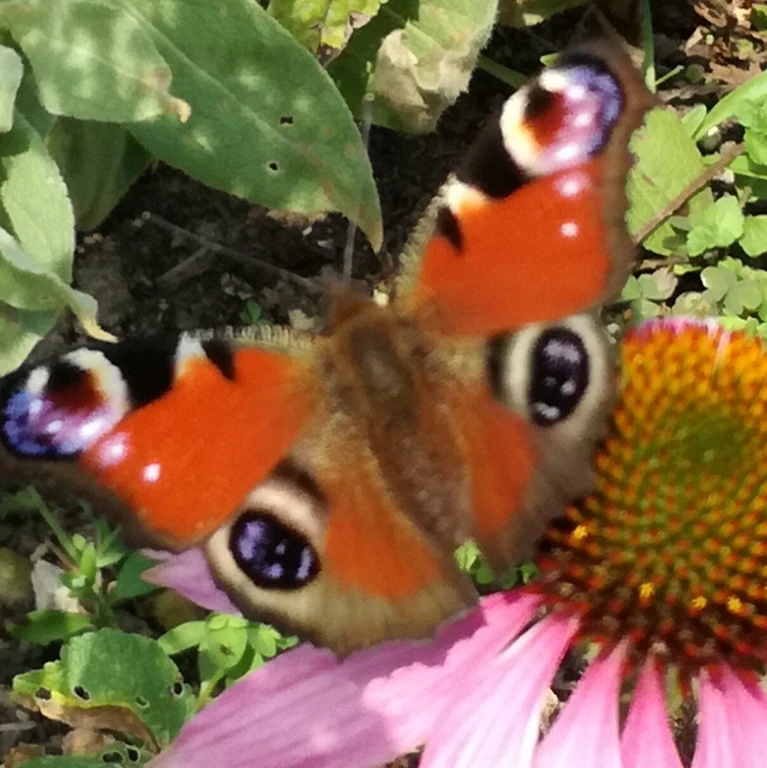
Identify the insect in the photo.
Aglais io
